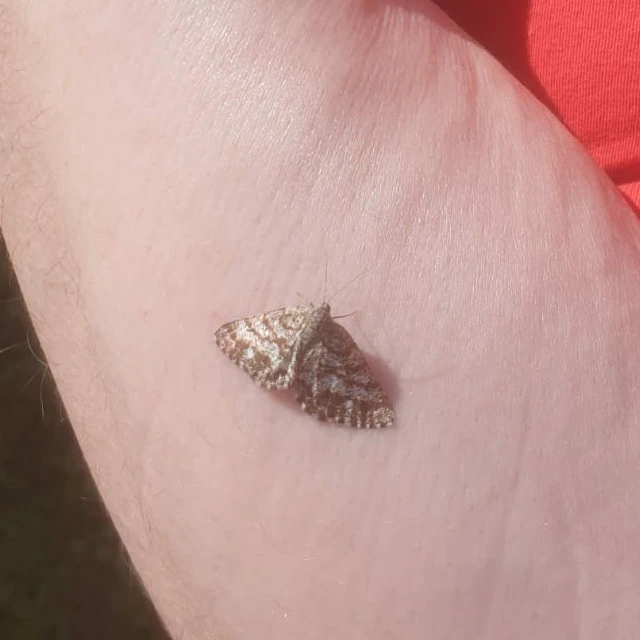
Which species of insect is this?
Ematurga atomaria
